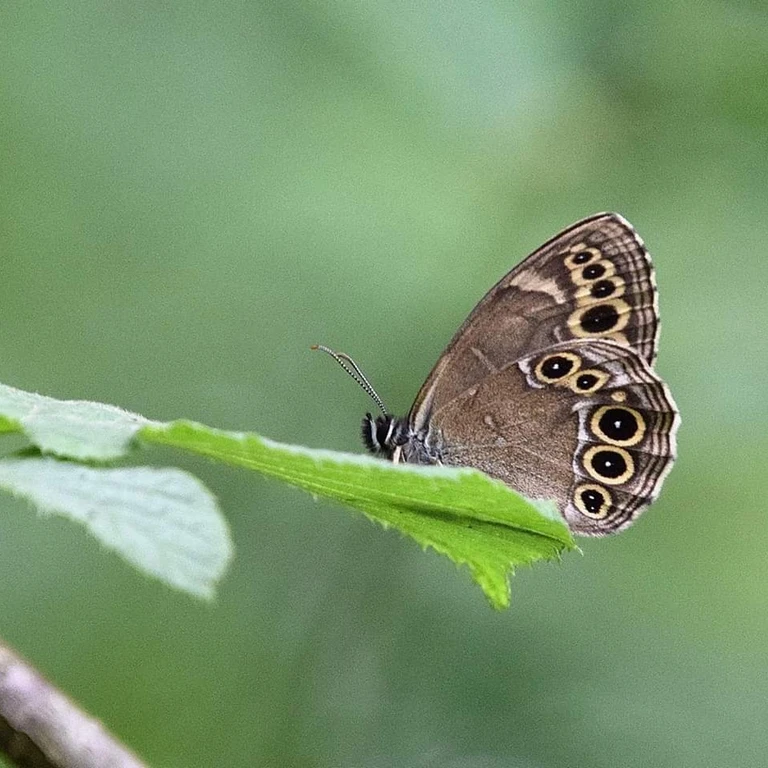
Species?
Lopinga achine (also Pararge achine)
